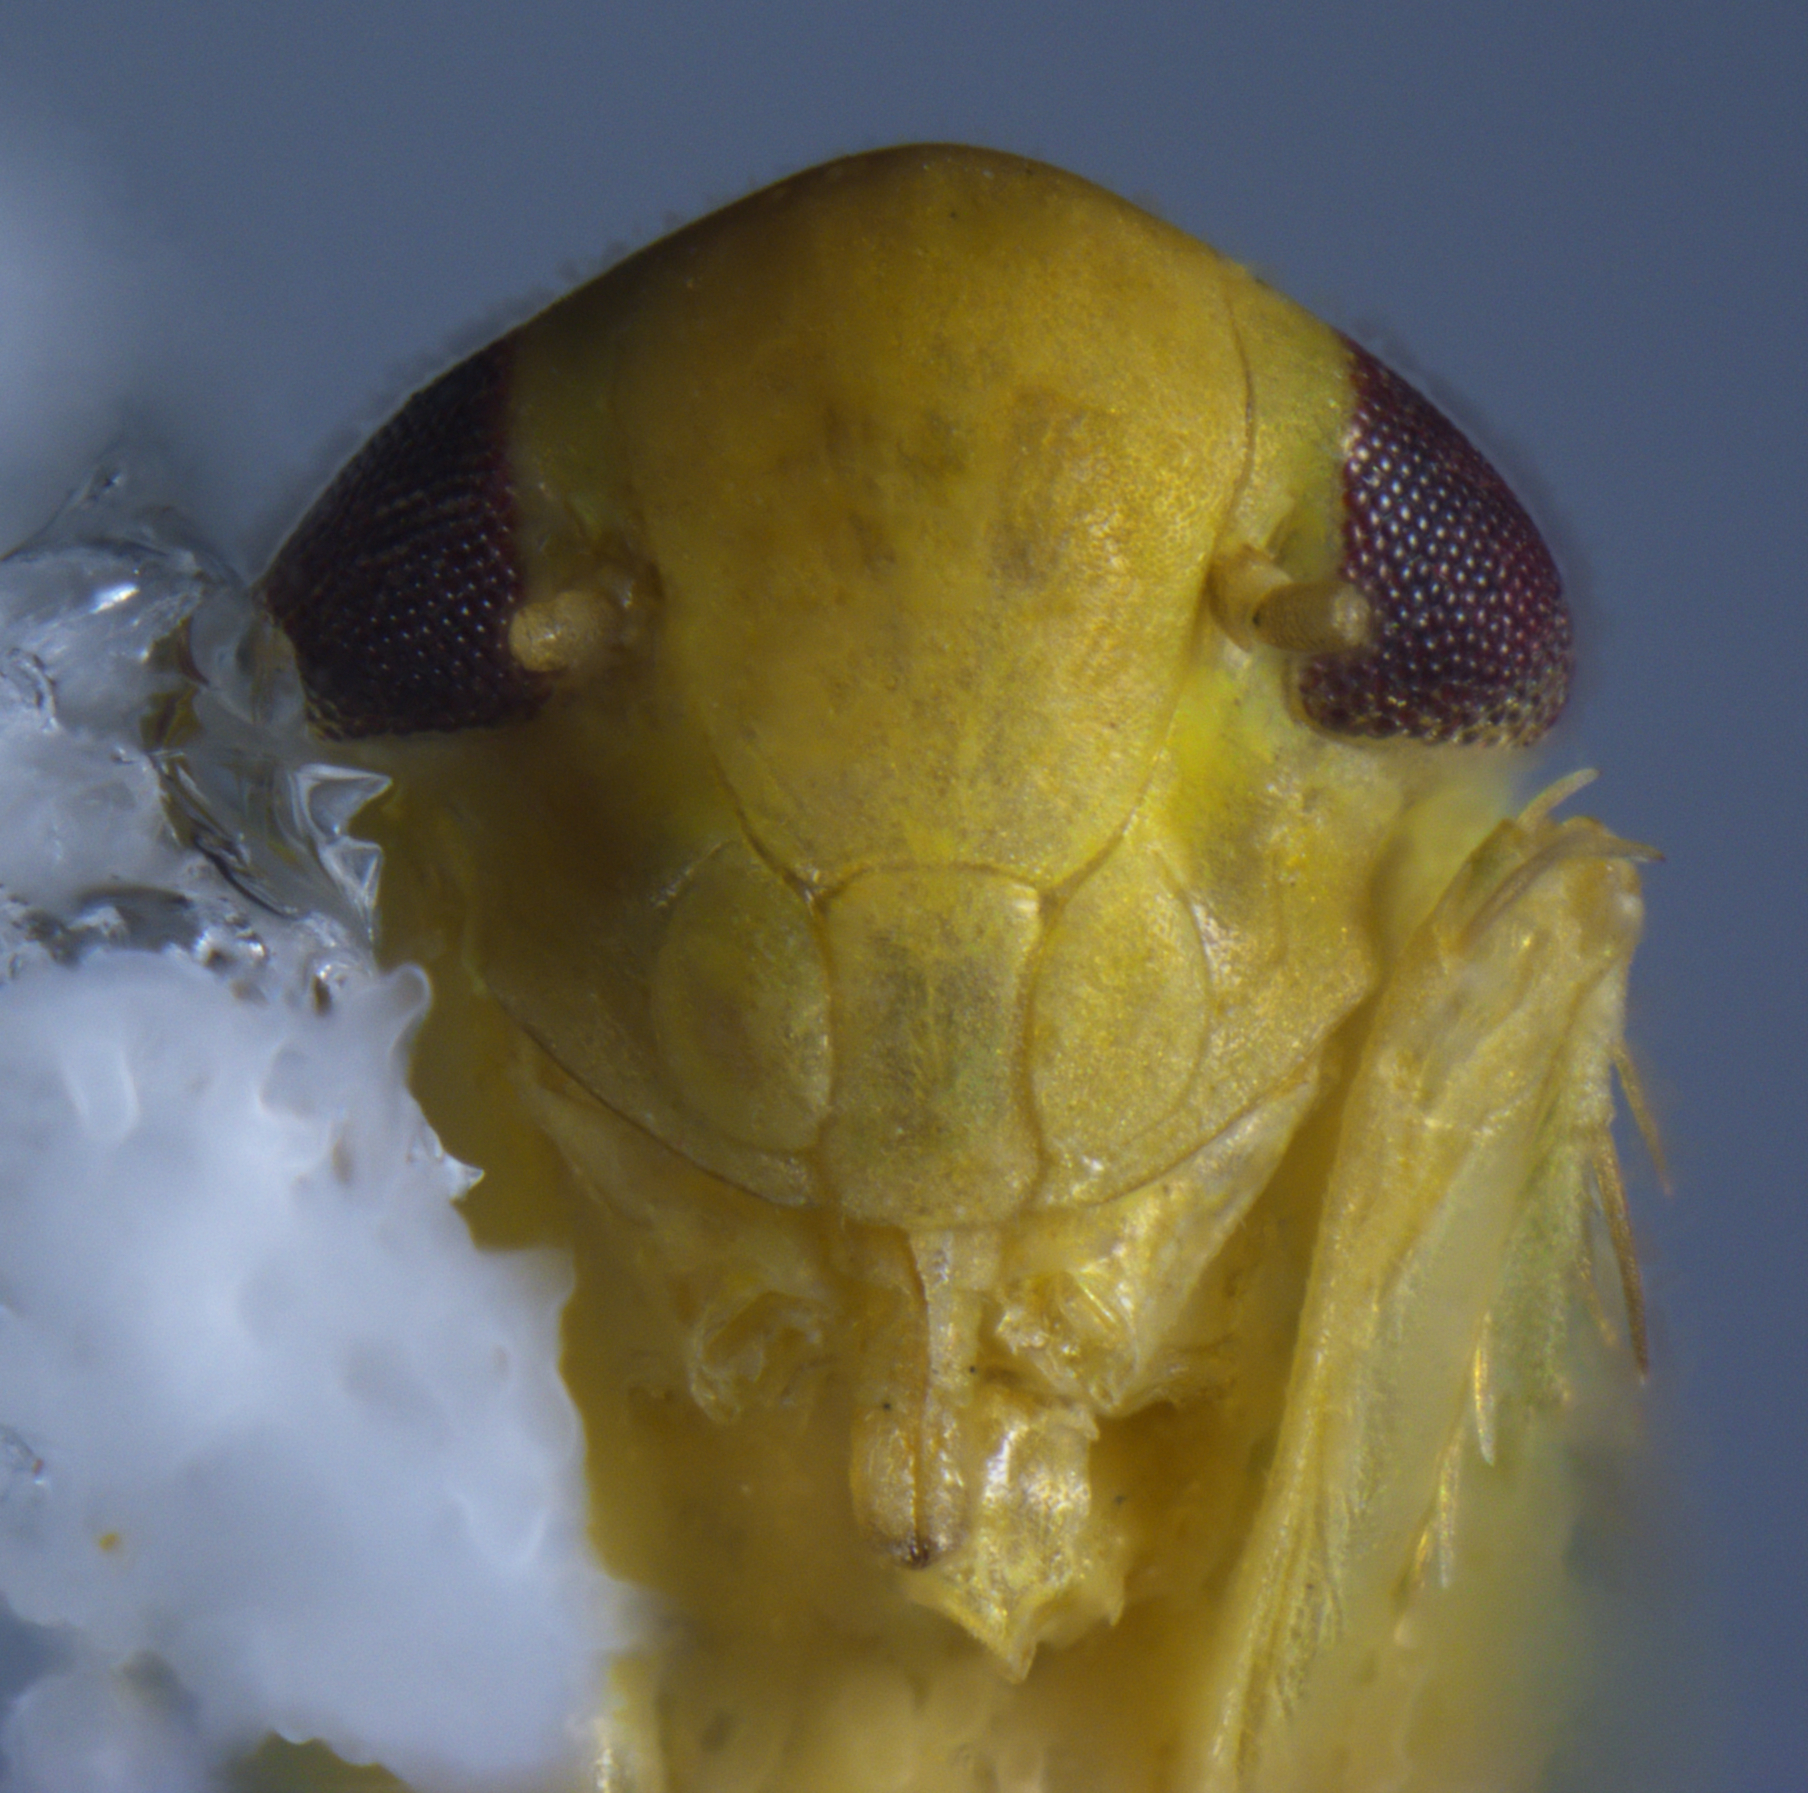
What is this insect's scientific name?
Balclutha curvata
